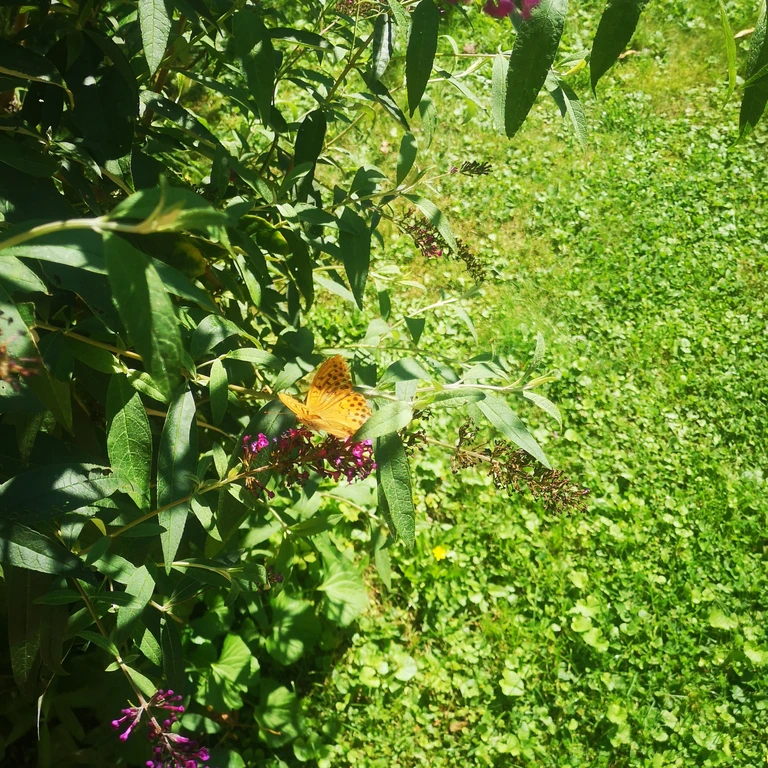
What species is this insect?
Argynnis paphia
